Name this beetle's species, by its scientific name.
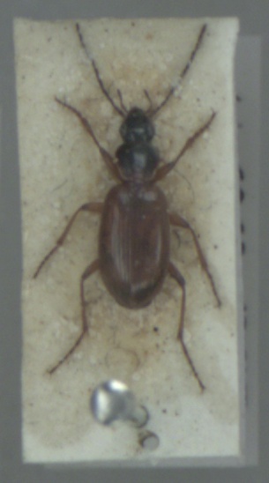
Agonum thoreyi
